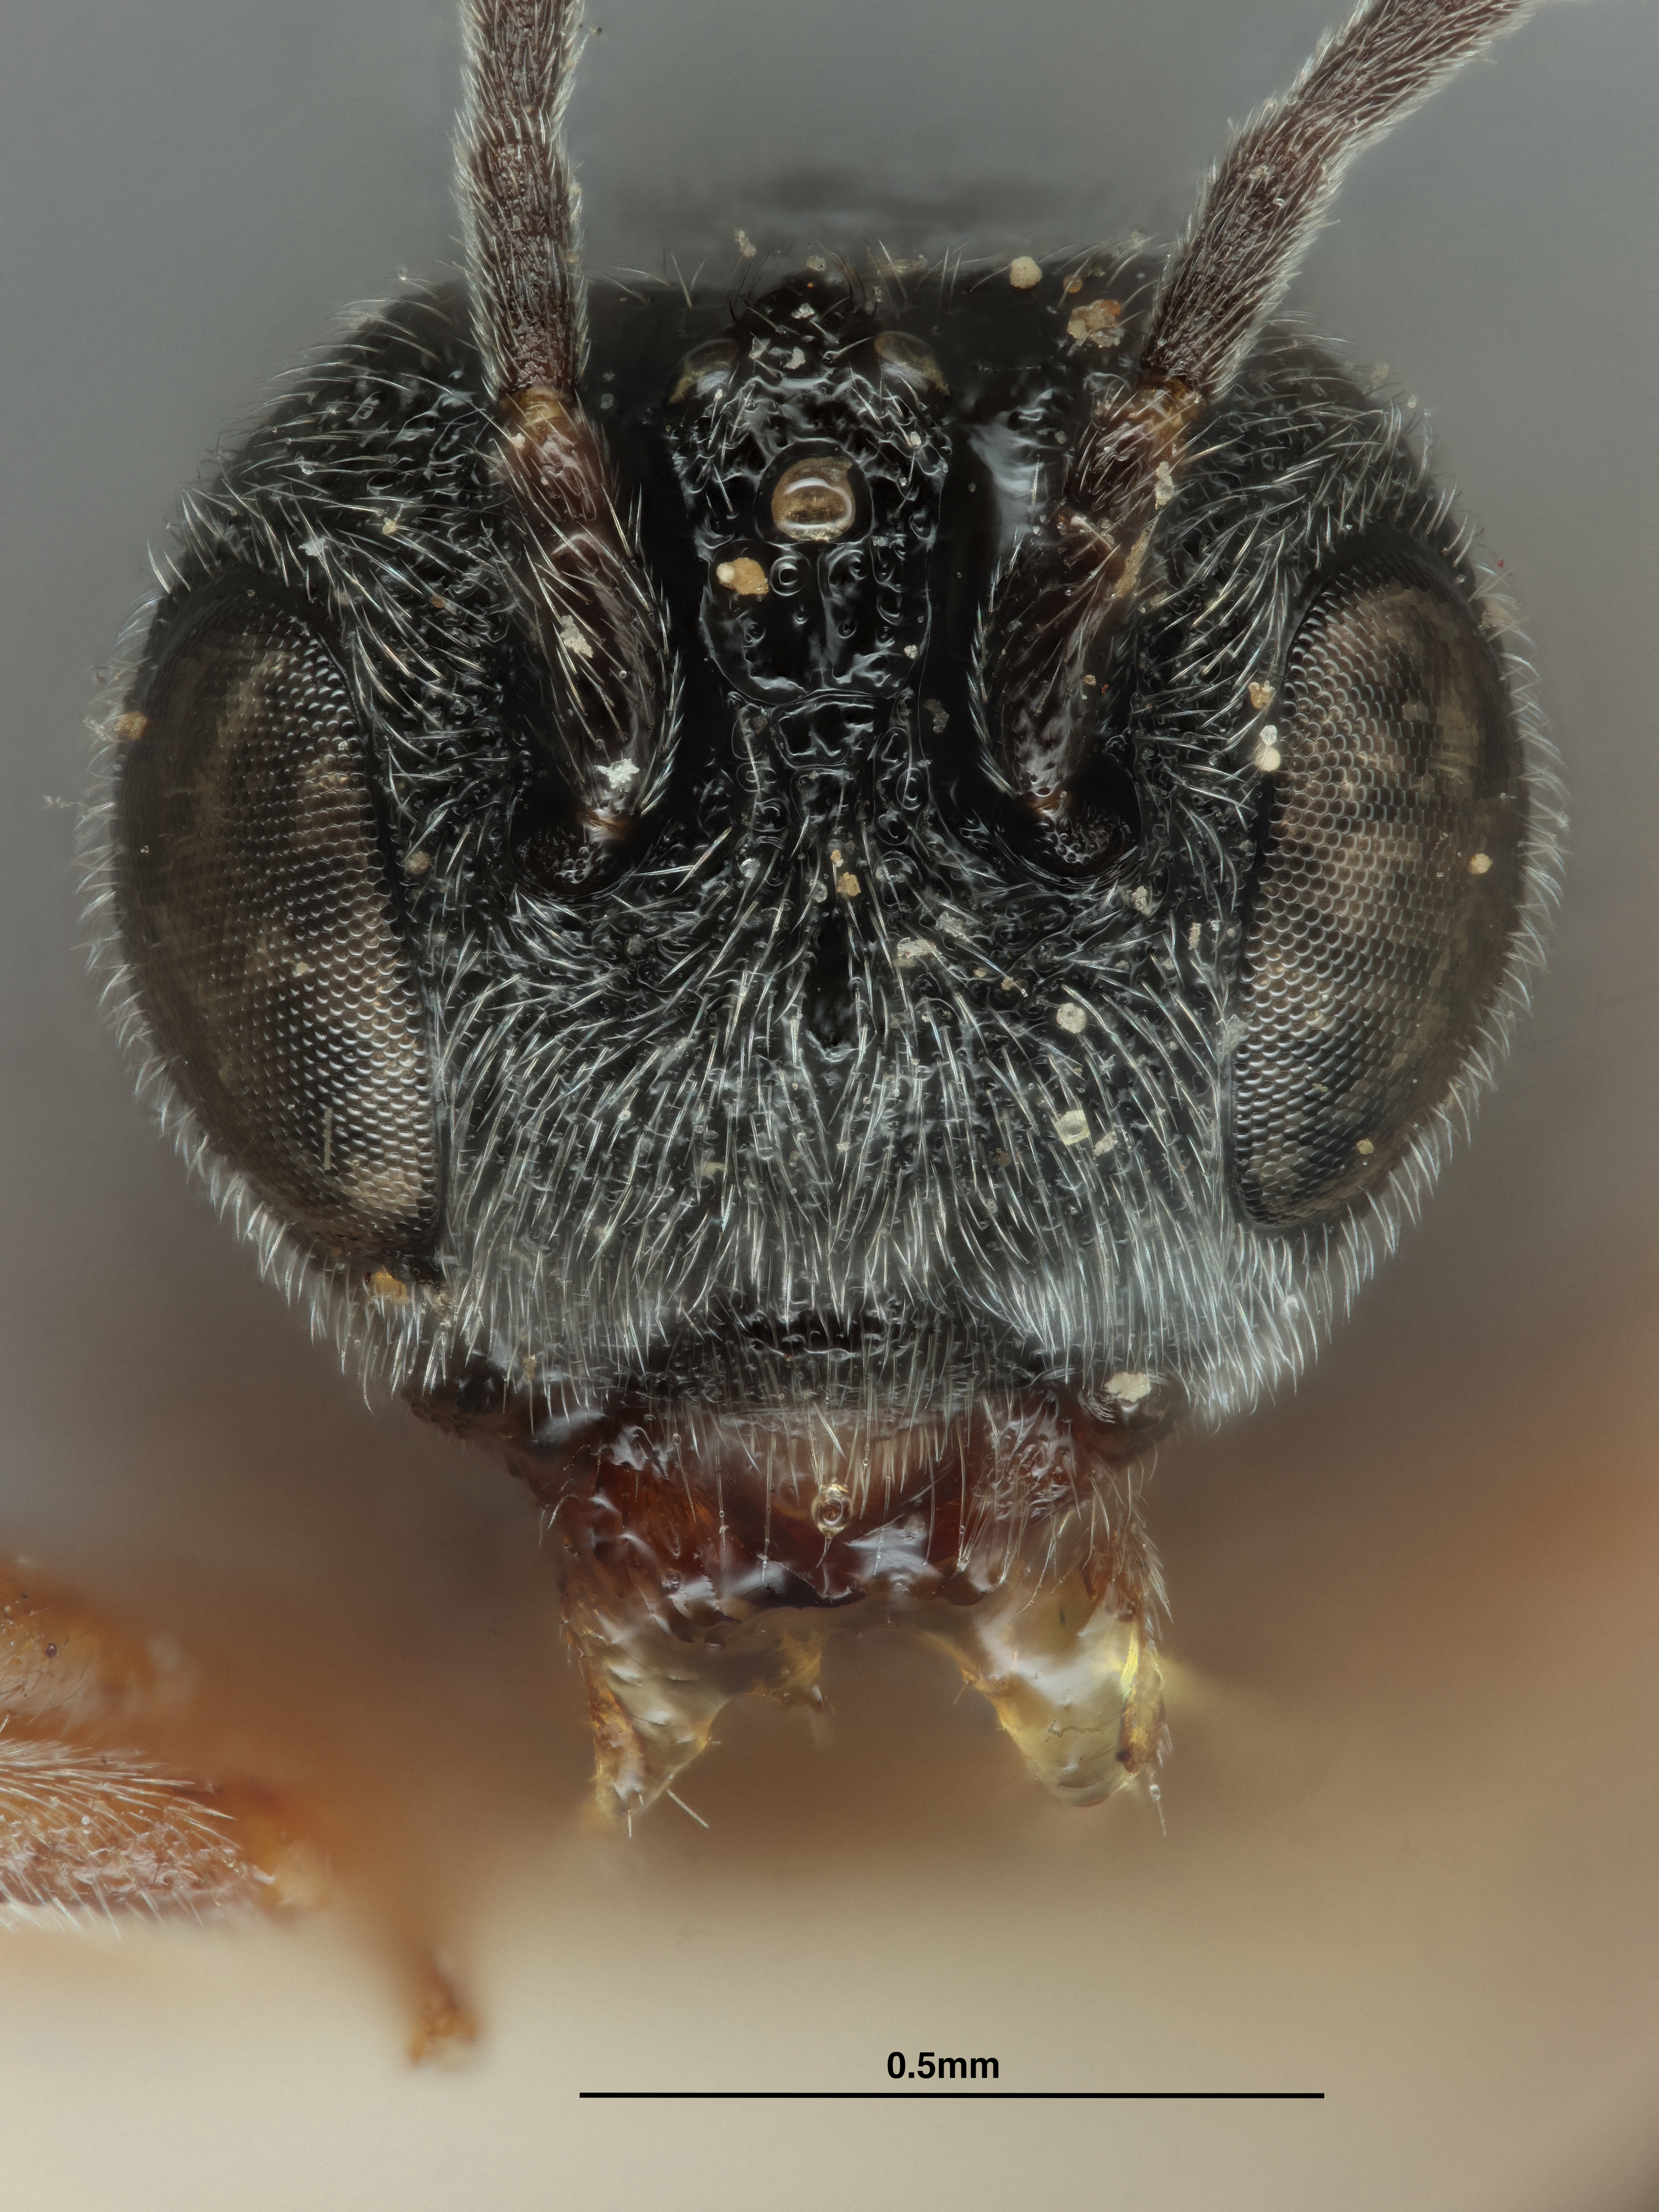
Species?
Urosigalphus neobruchi
